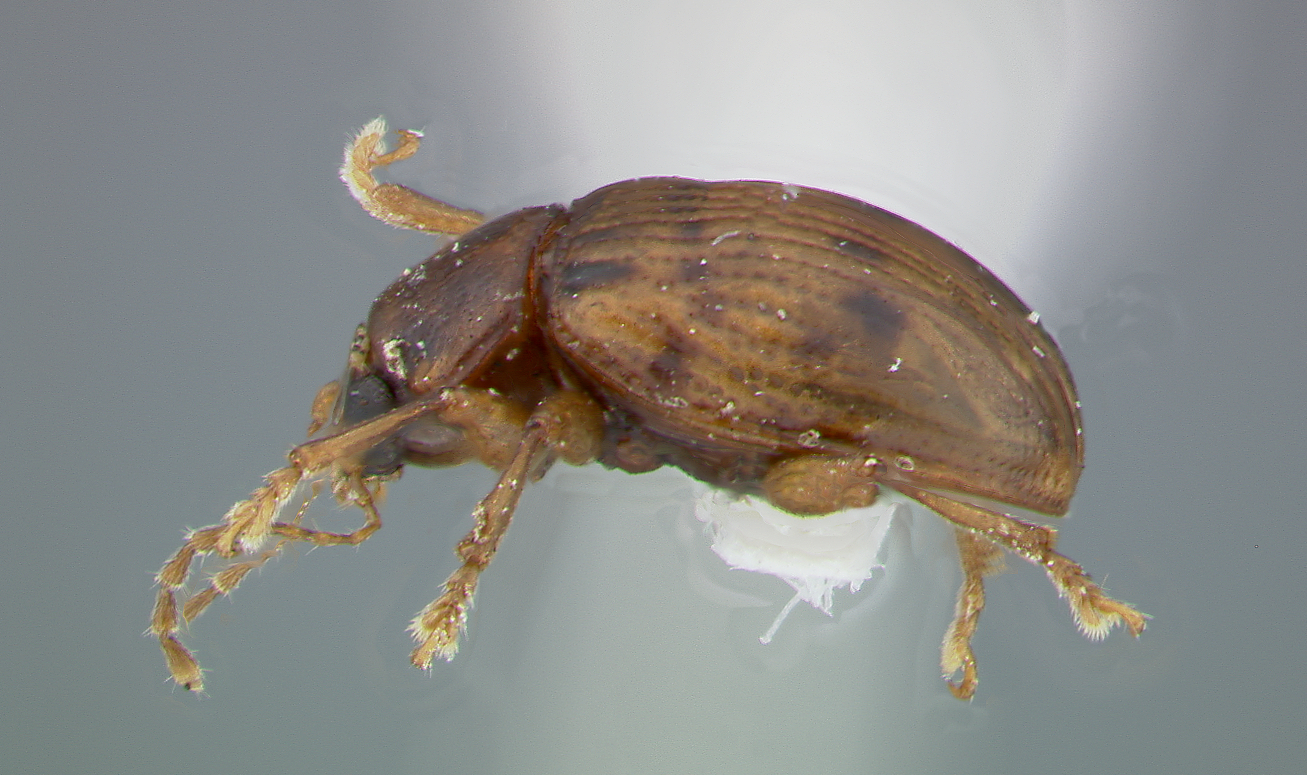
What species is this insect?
Metachroma ashtonae
